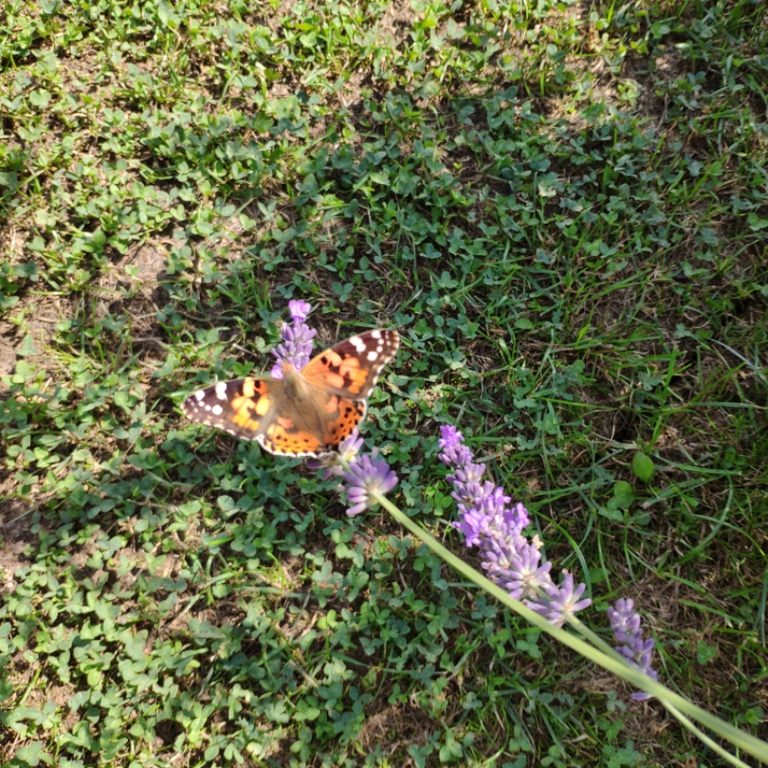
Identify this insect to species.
Vanessa cardui
